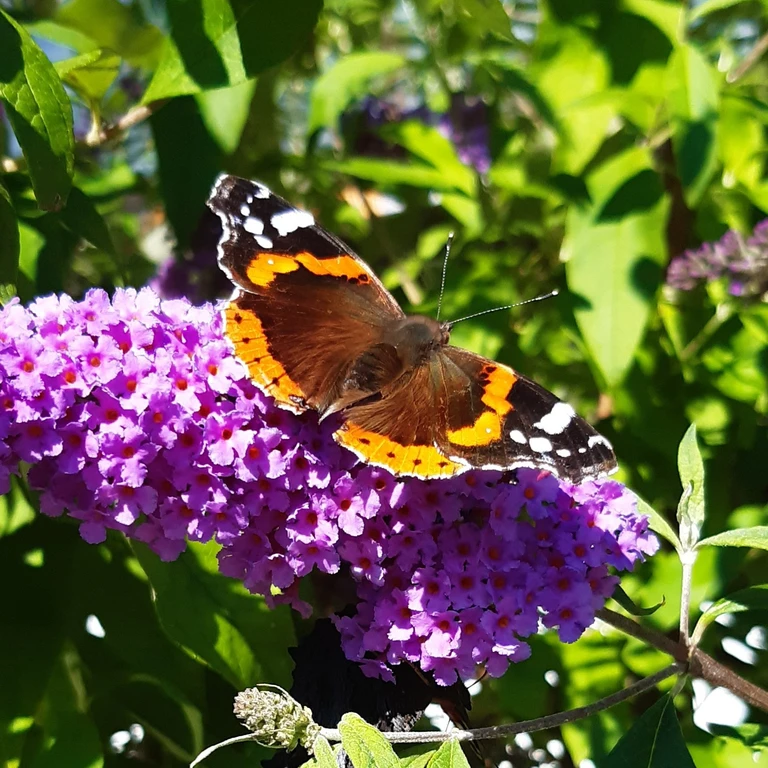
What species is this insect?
Vanessa atalanta
